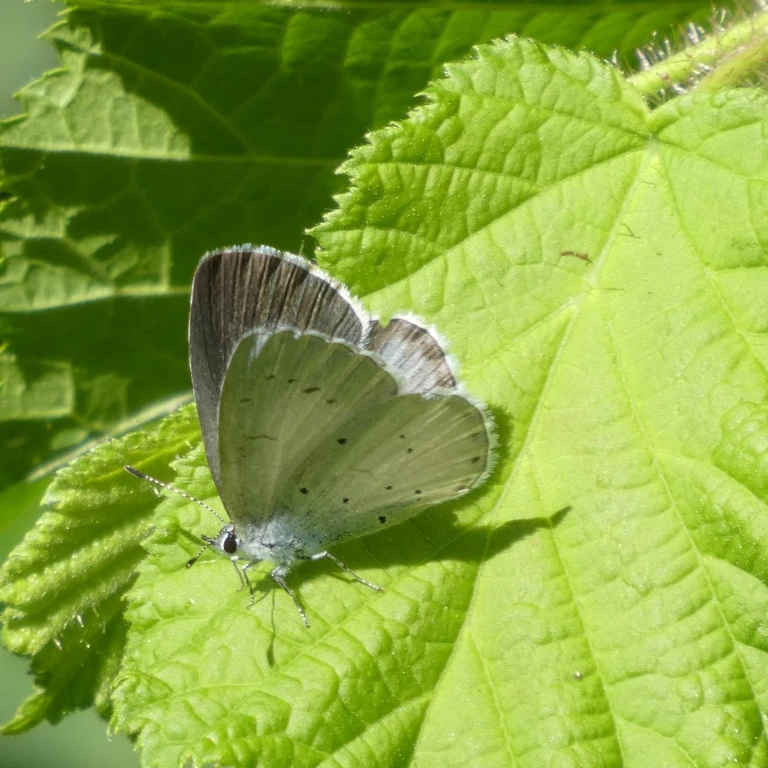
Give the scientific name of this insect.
Celastrina argiolus
